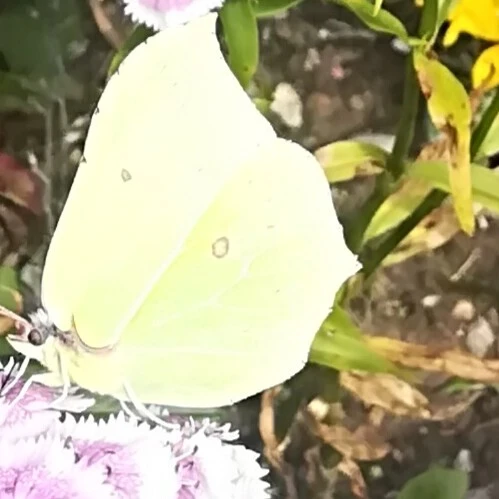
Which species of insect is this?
Gonepteryx rhamni
